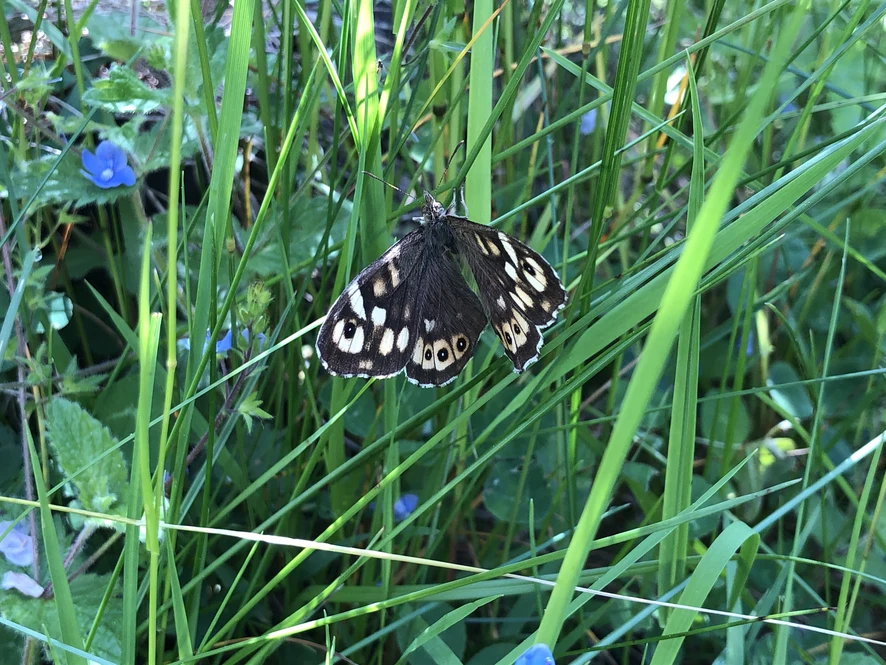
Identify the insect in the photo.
Pararge aegeria
